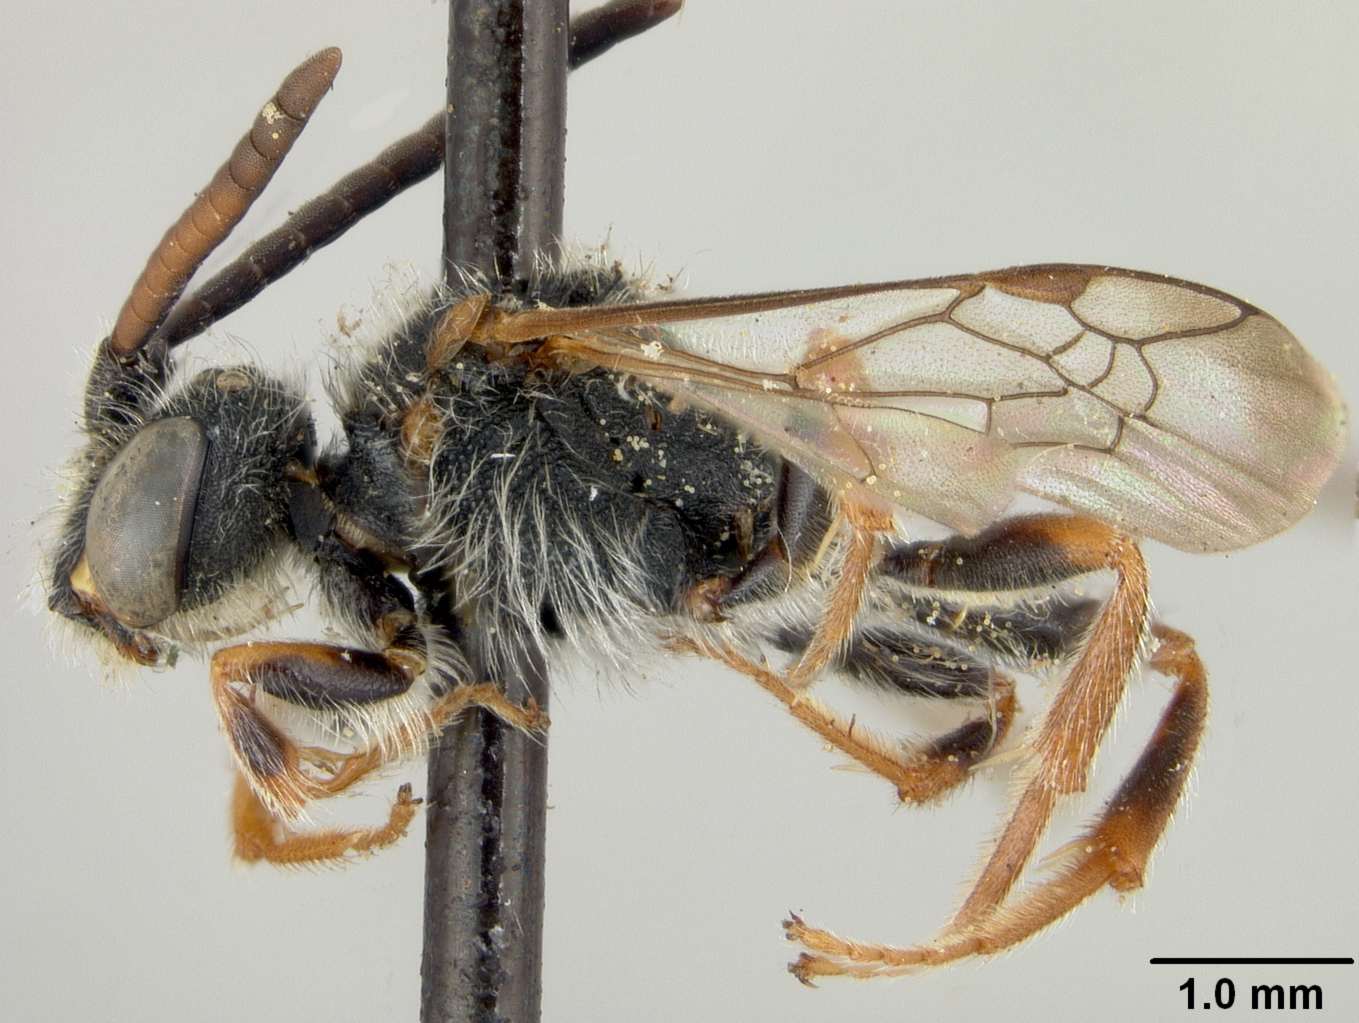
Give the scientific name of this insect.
Nomada harimensis
